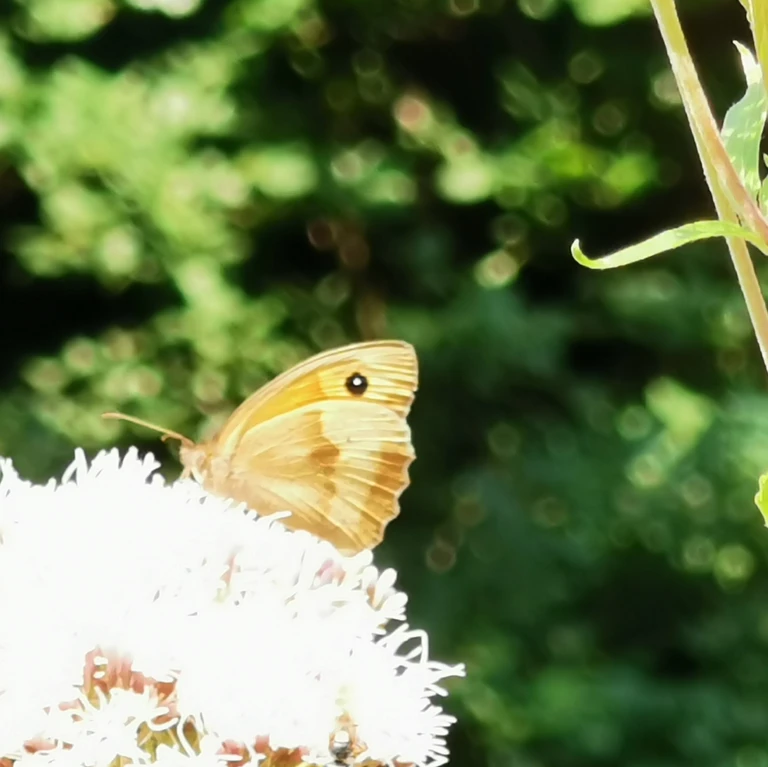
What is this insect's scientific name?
Maniola jurtina
